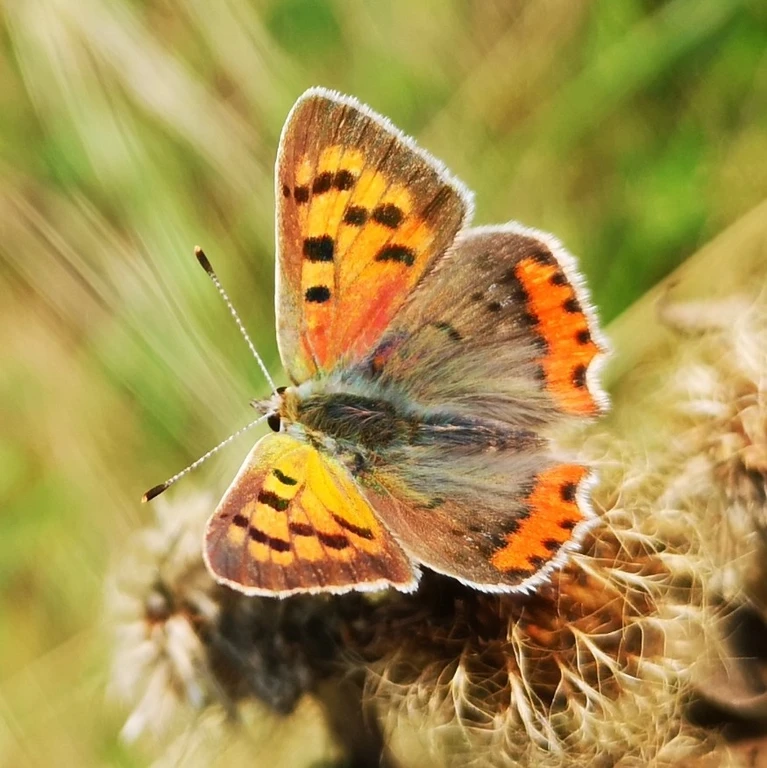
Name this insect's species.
Lycaena phlaeas
